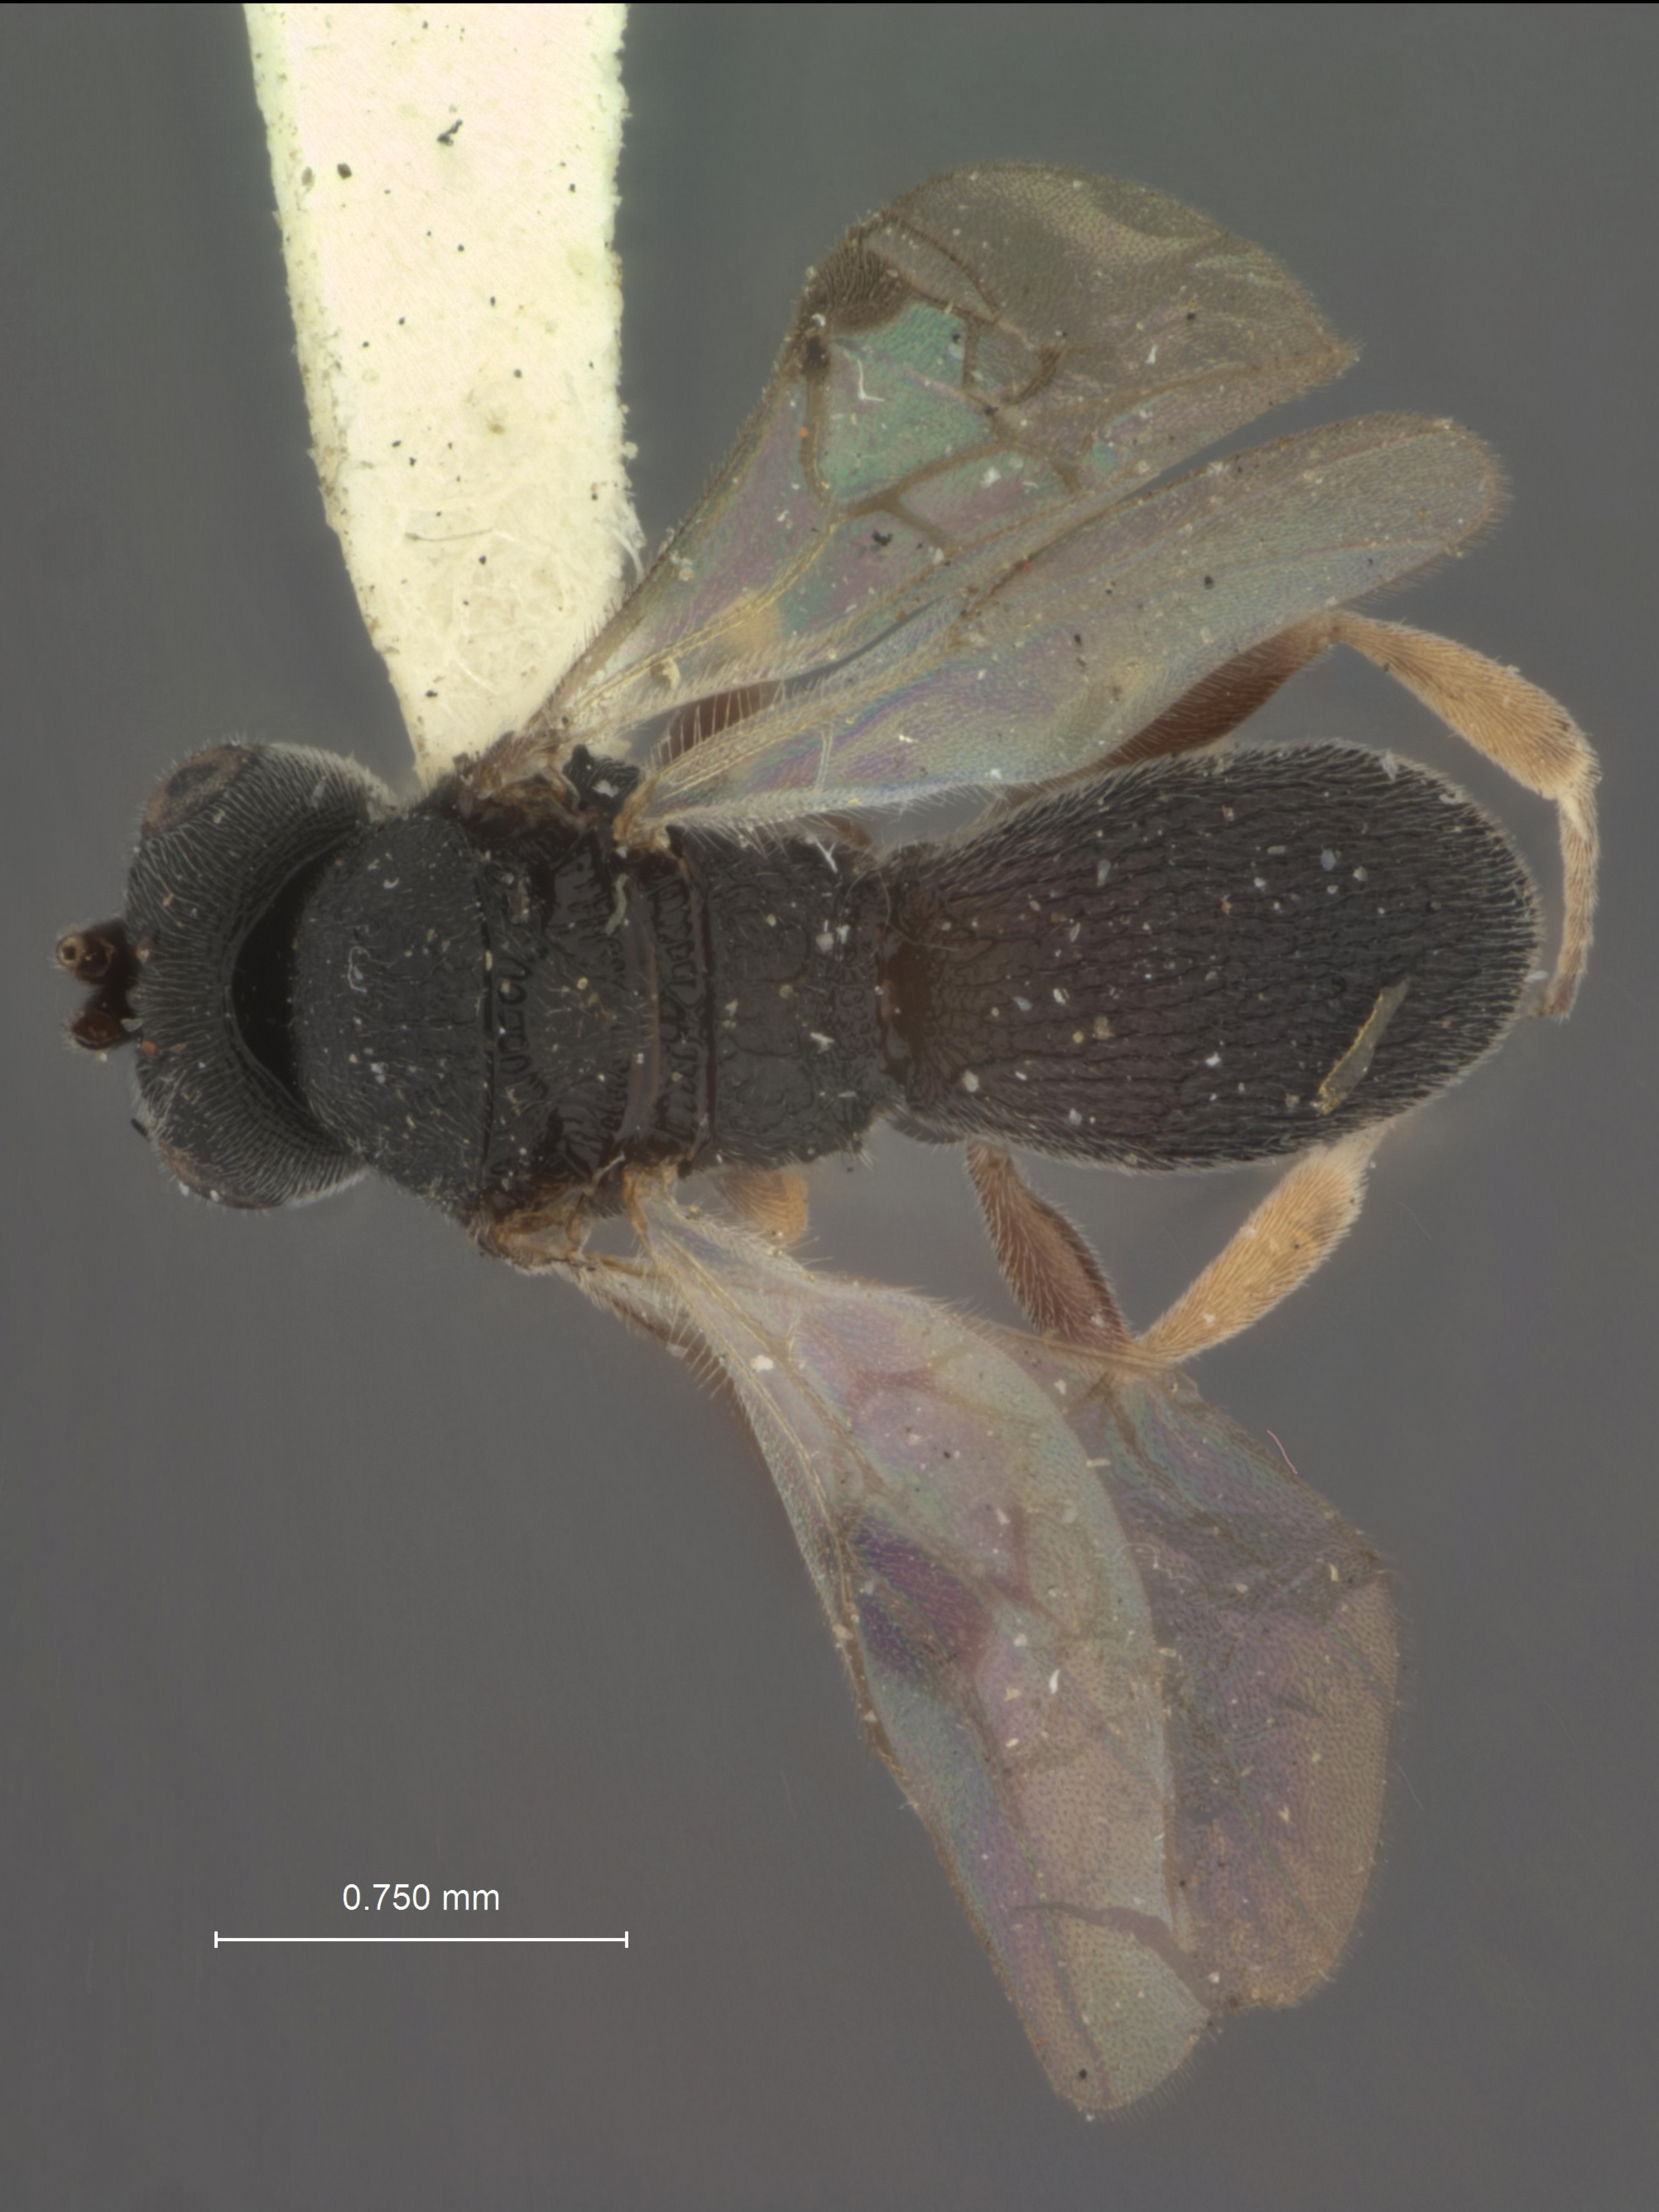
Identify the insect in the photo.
Chelonus shoshoneanorum
